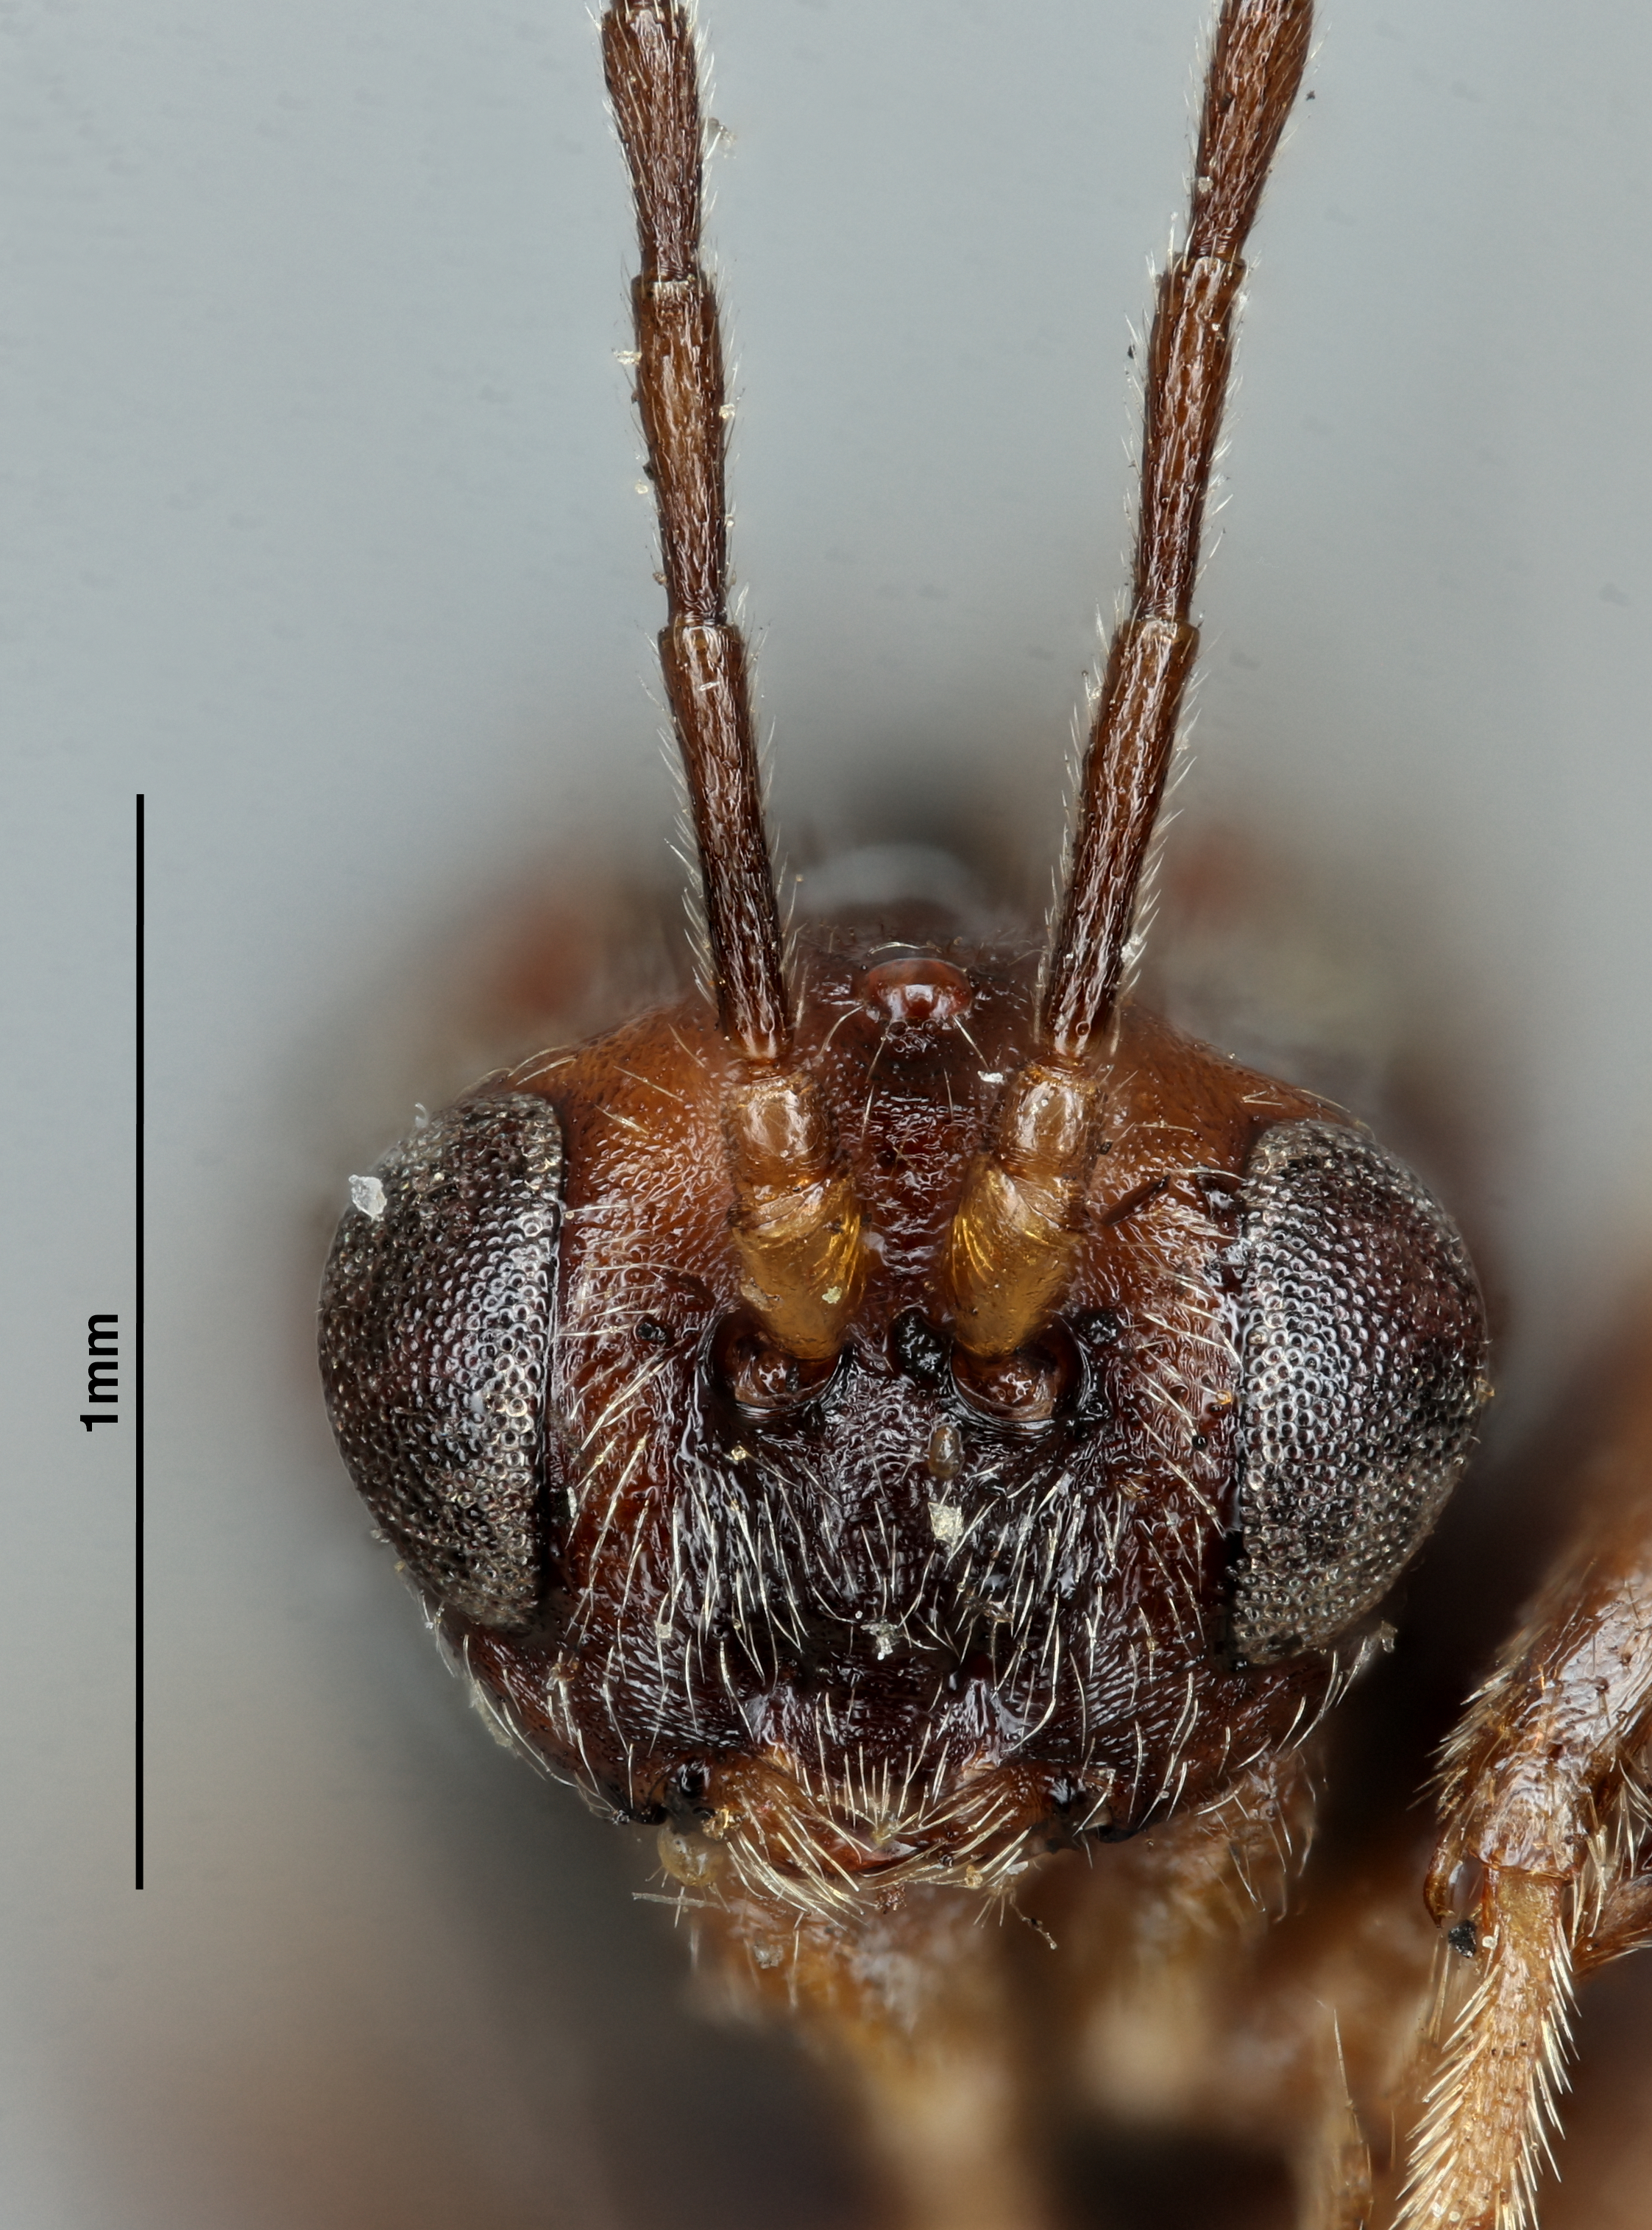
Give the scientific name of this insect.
Diplolepis unica
